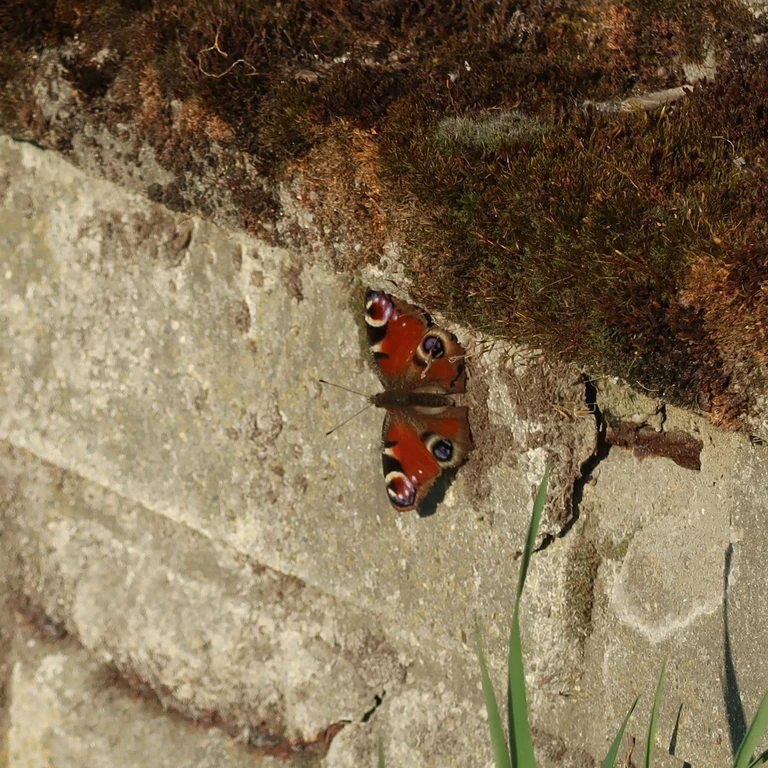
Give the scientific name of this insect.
Aglais io
